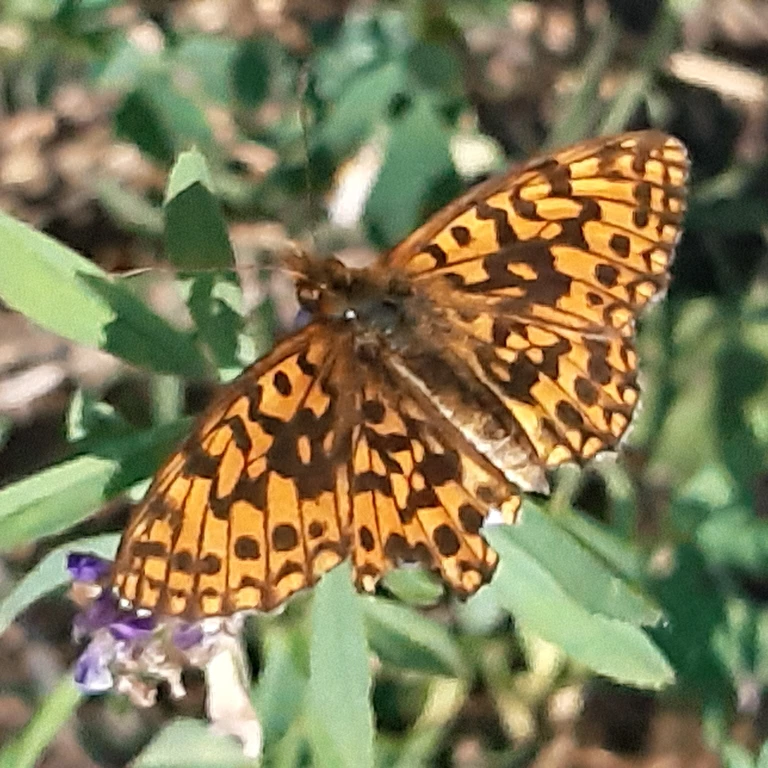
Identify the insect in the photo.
Boloria dia
